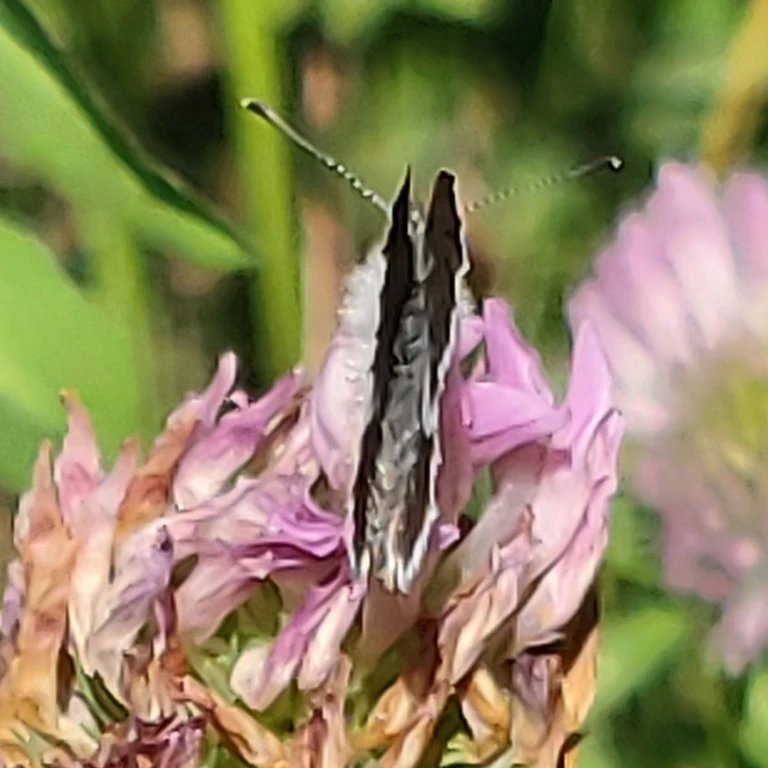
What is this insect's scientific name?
Cupido minimus
